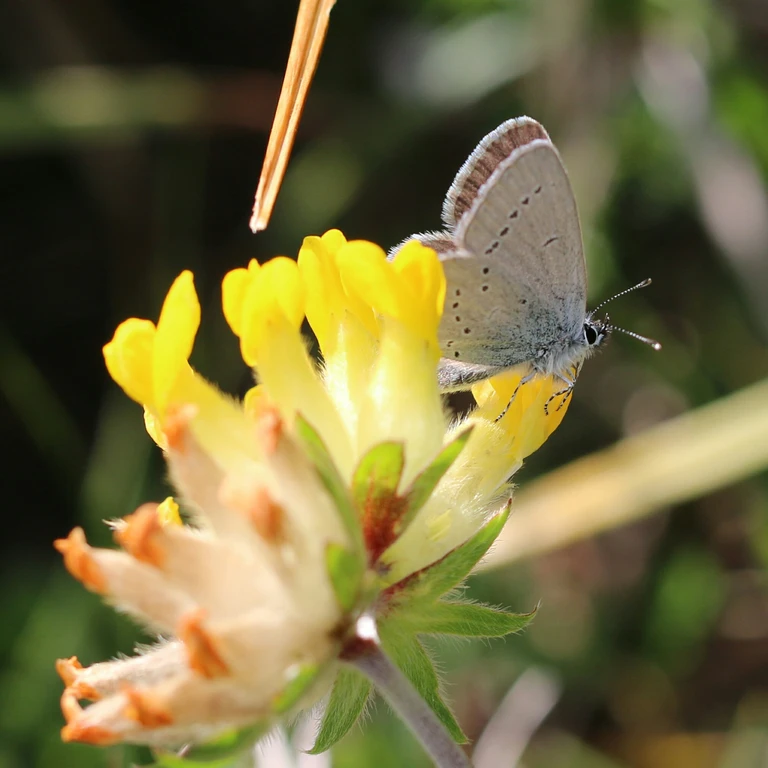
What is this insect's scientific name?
Cupido minimus
